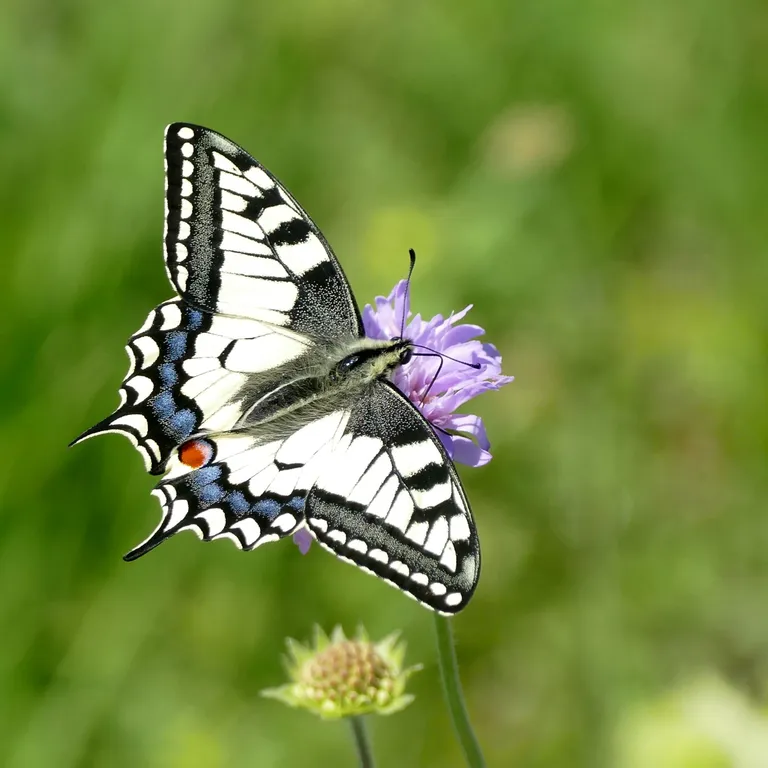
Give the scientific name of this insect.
Papilio machaon
